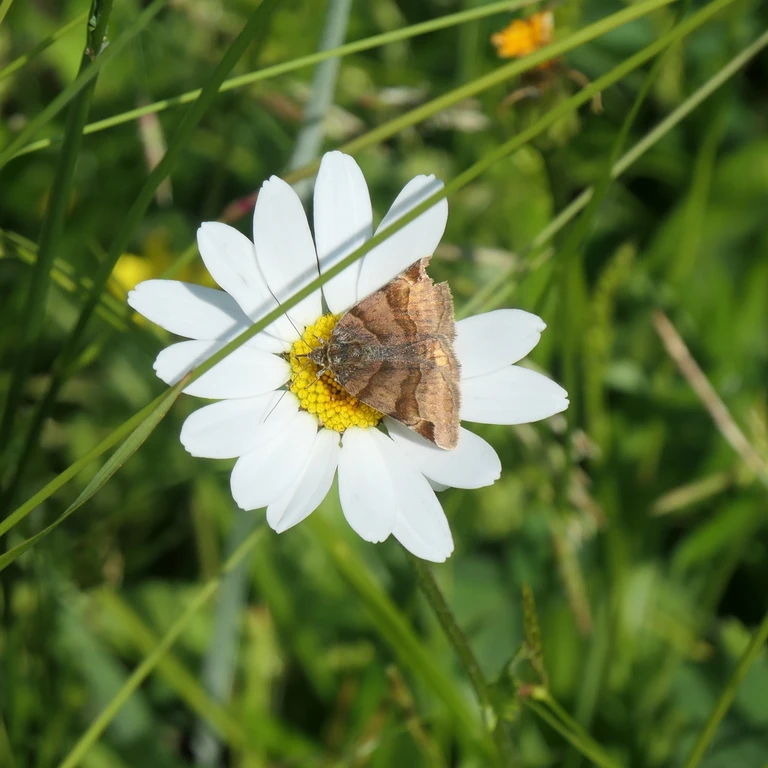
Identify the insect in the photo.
Euclidia glyphica
